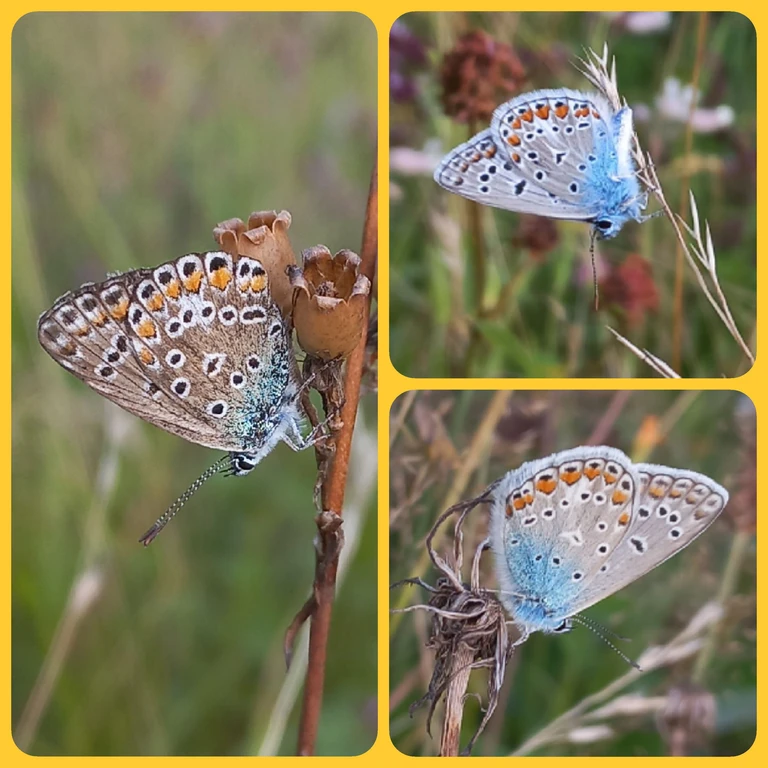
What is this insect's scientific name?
Polyommatus icarus
